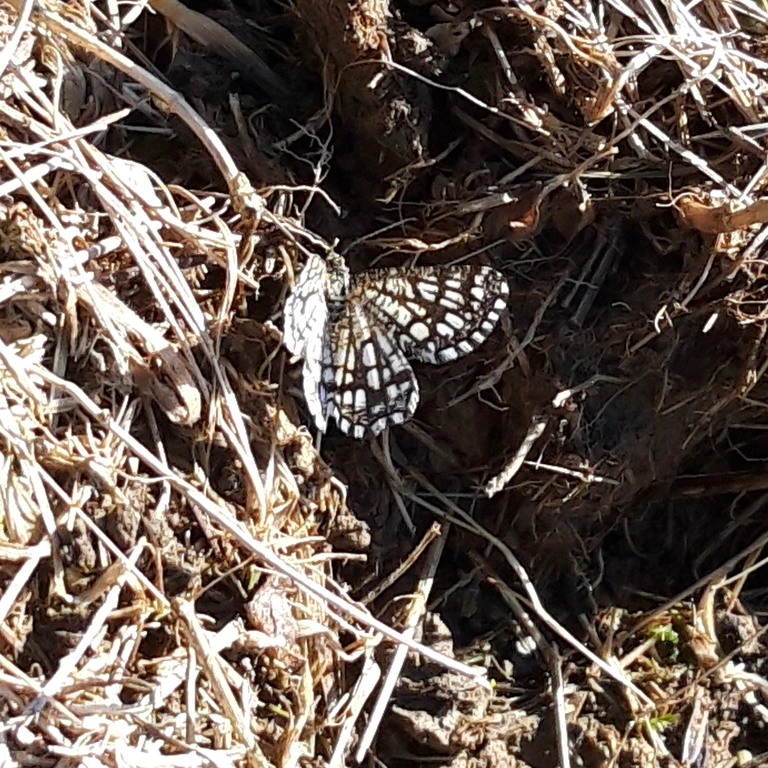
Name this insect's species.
Chiasmia clathrata
